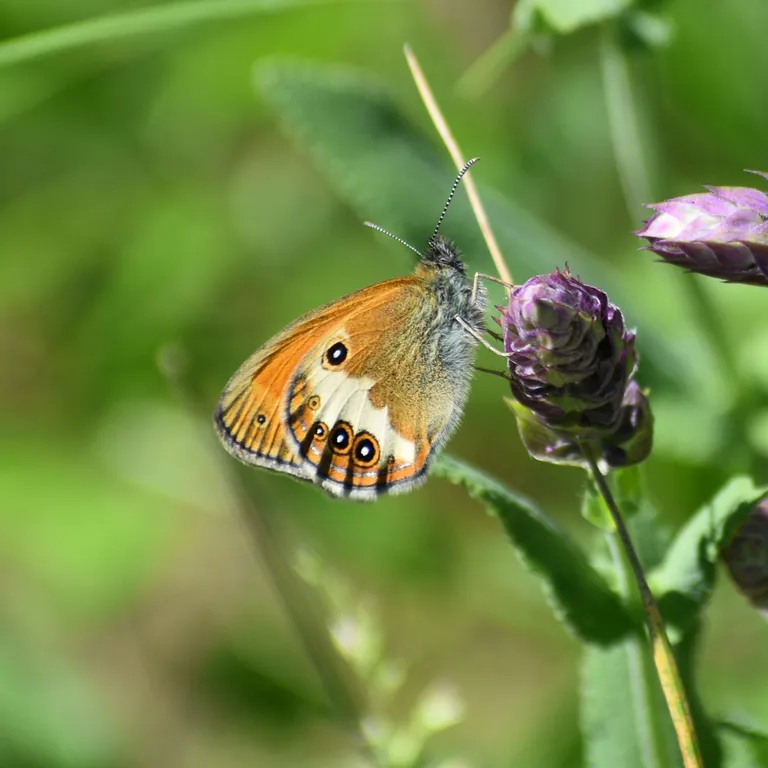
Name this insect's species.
Coenonympha arcania
